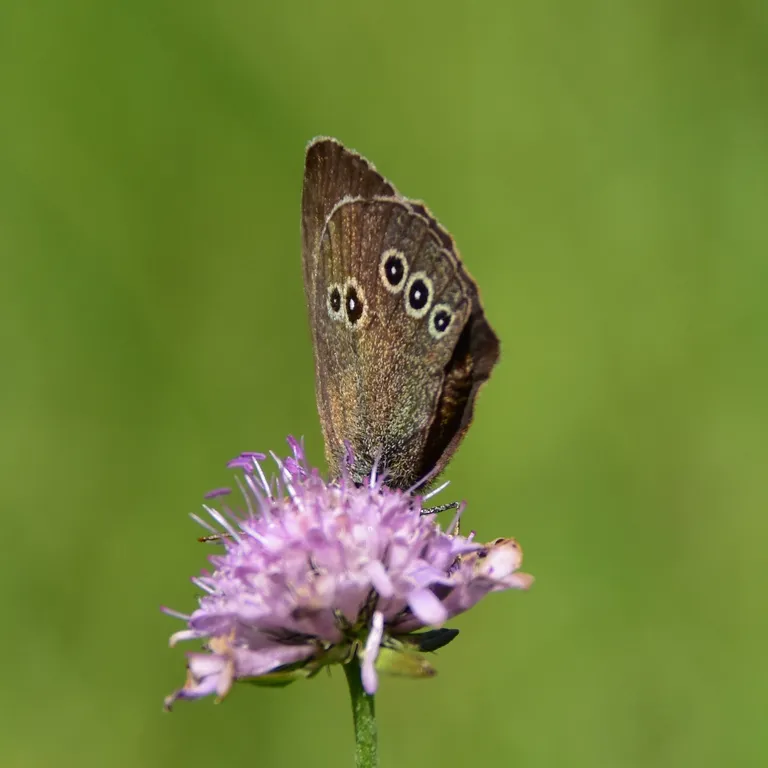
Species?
Aphantopus hyperantus
